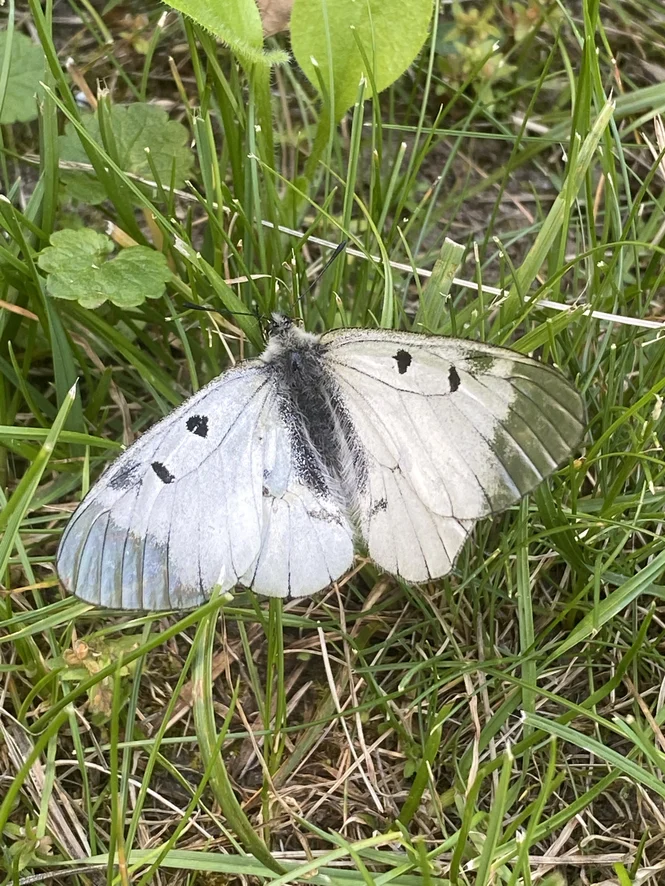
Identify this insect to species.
Parnassius mnemosyne
